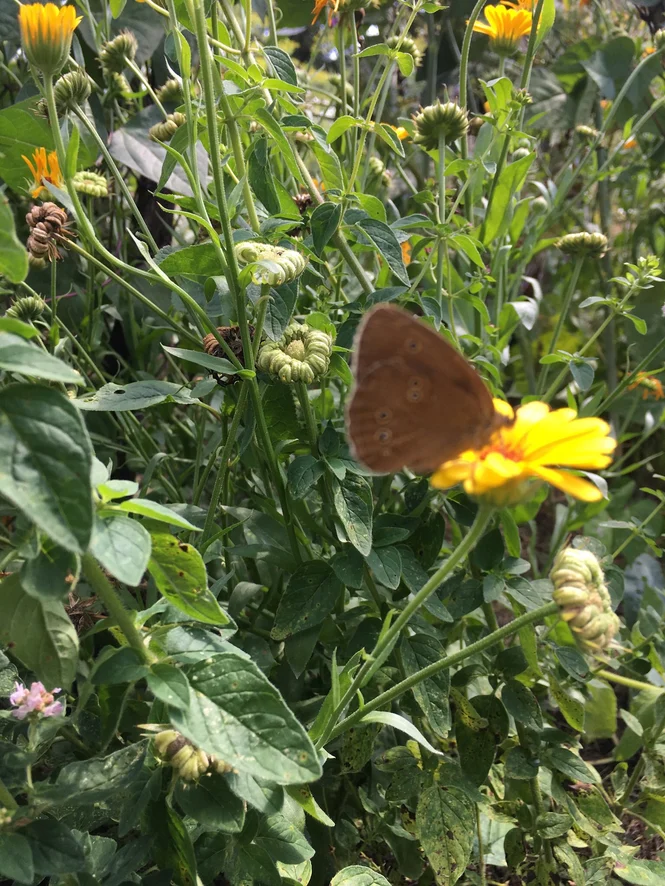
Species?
Aphantopus hyperantus
